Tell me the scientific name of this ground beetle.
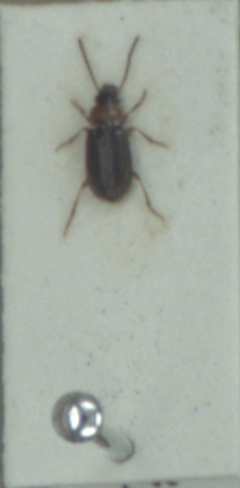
Acupalpus dubius
